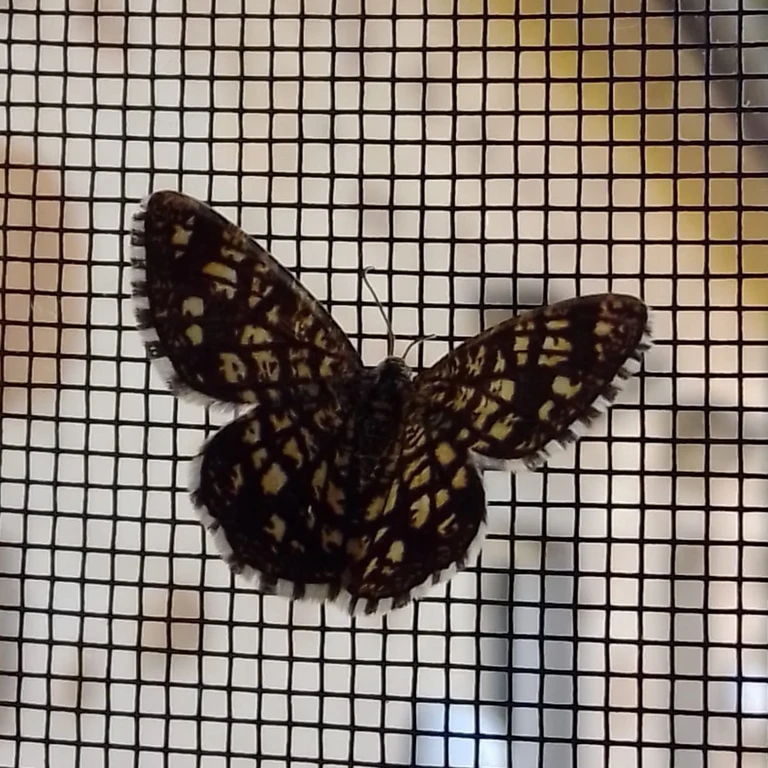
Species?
Chiasmia clathrata
